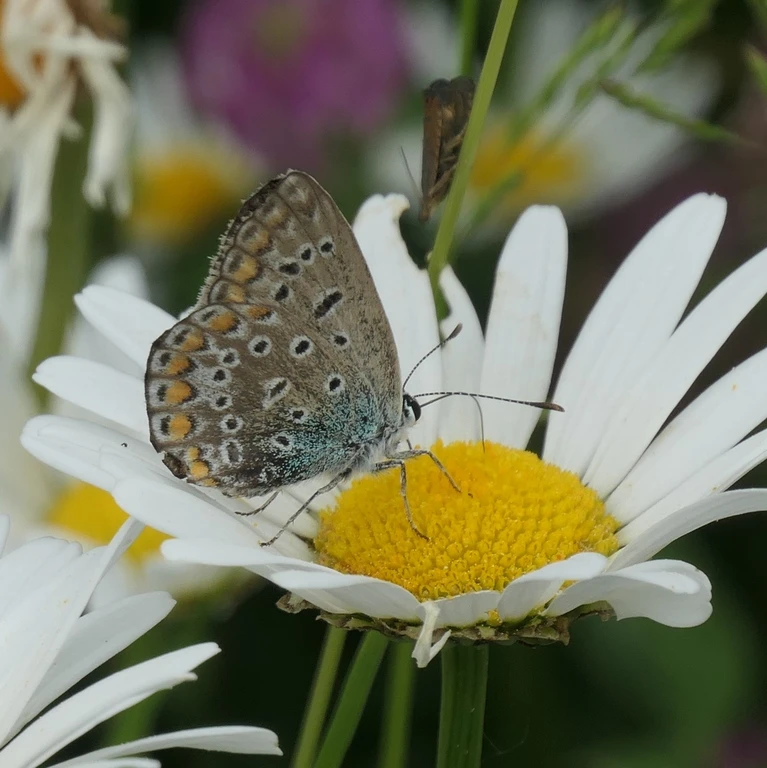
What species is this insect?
Polyommatus icarus
